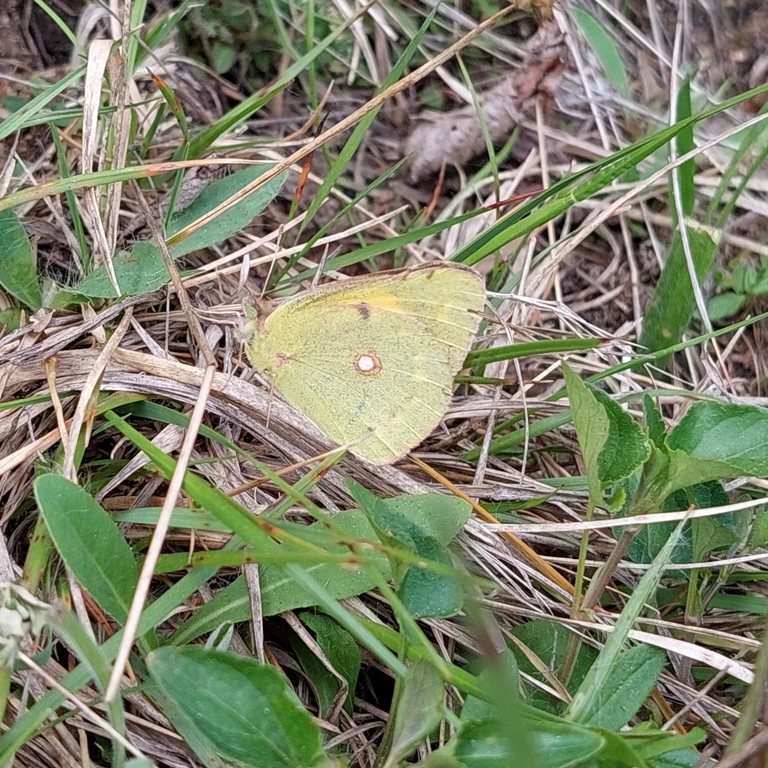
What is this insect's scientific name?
Colias croceus
